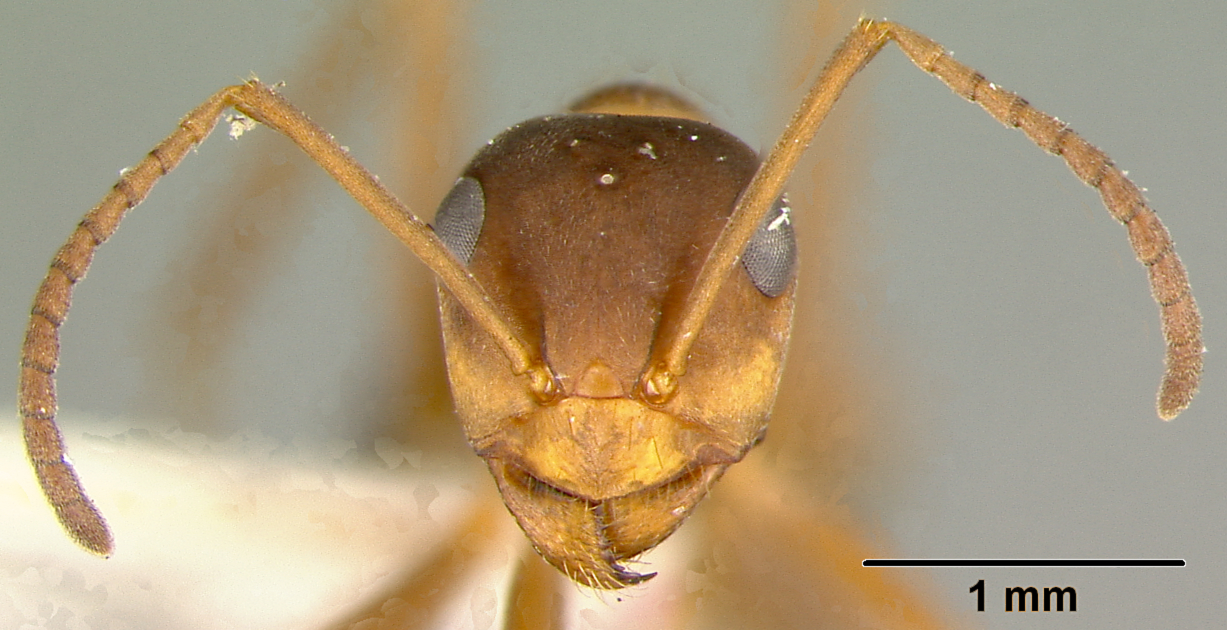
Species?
Formica adamsi
